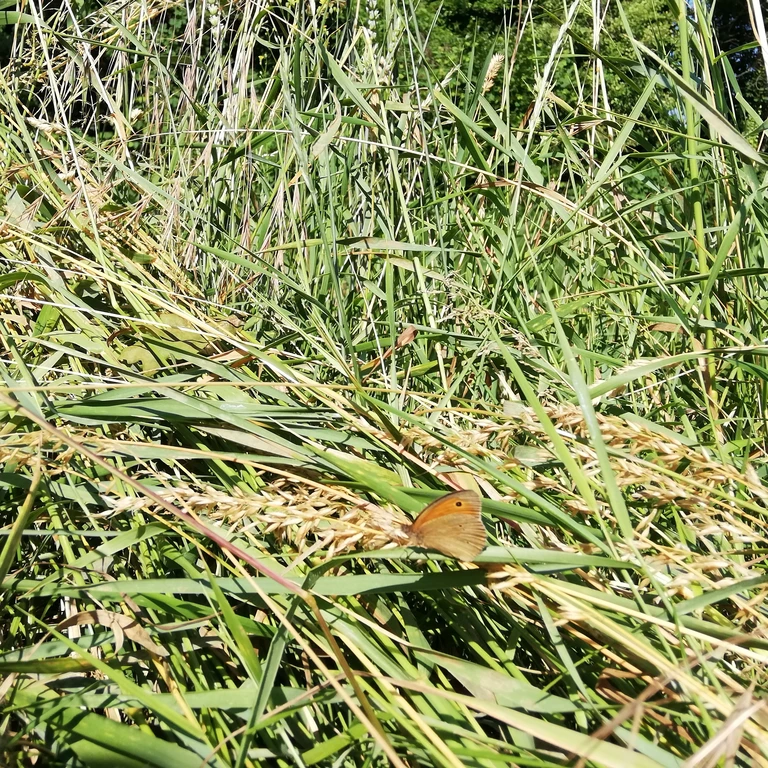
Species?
Maniola jurtina
